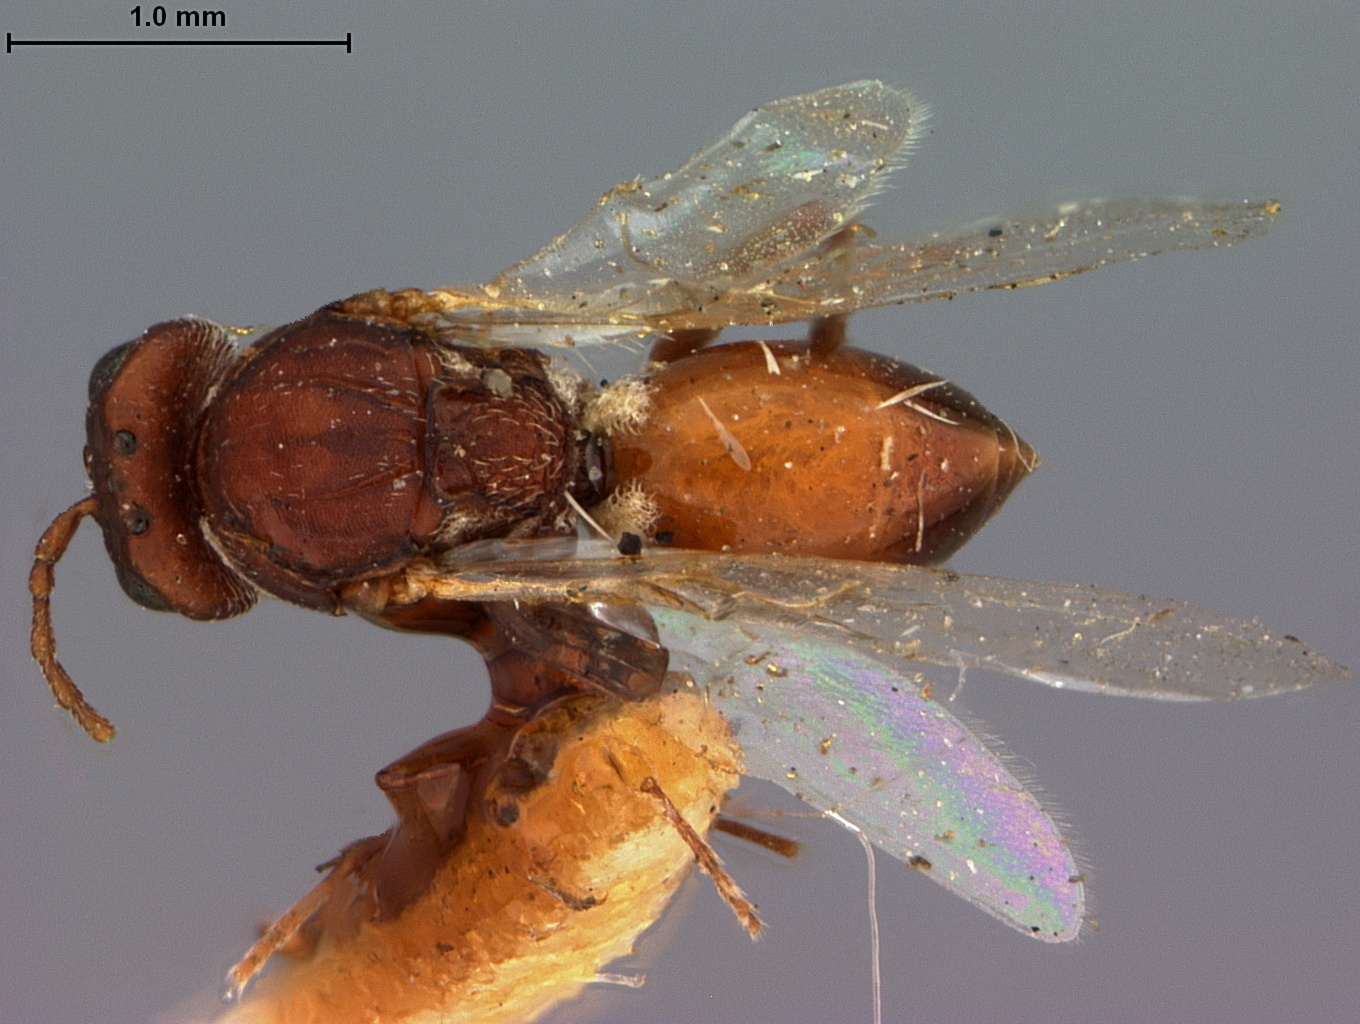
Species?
Andricus cryptus
